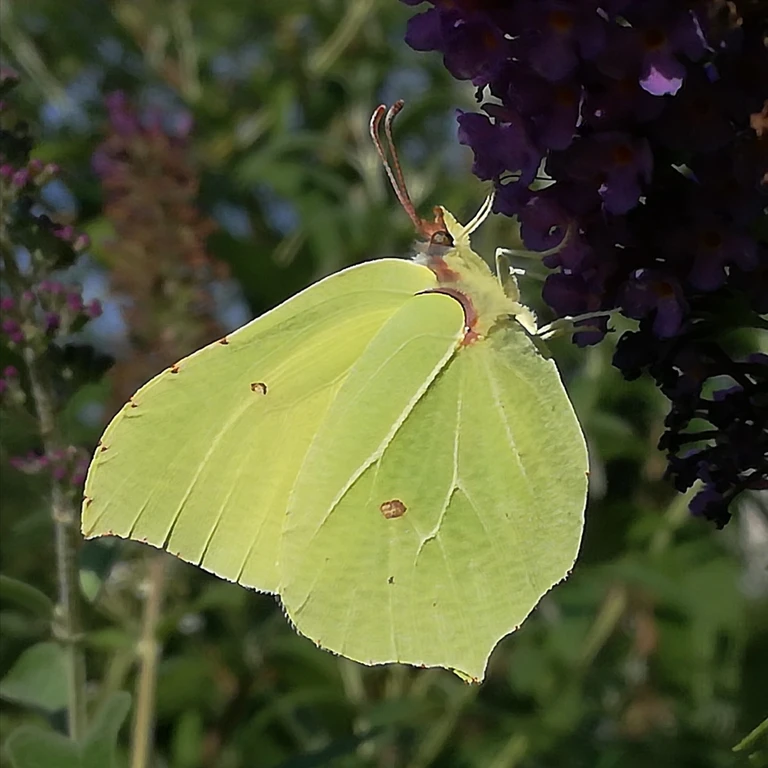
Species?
Gonepteryx rhamni
